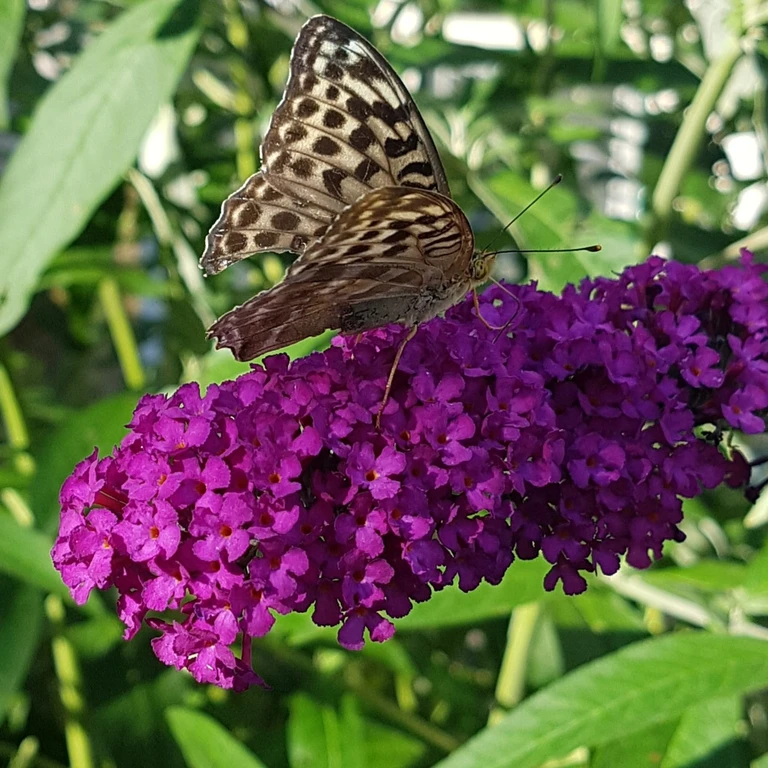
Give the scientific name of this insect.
Argynnis paphia
